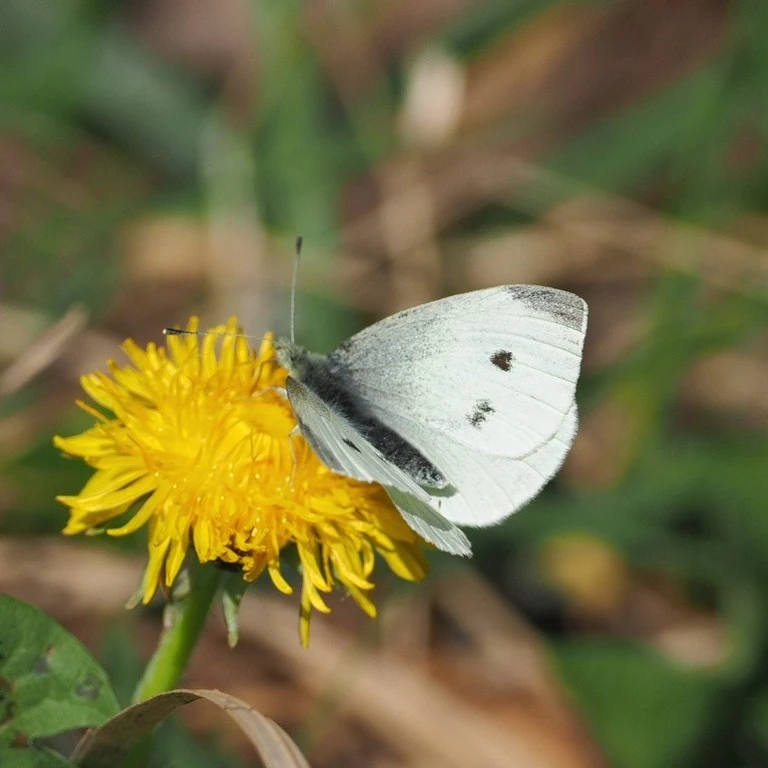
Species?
Pieris rapae
